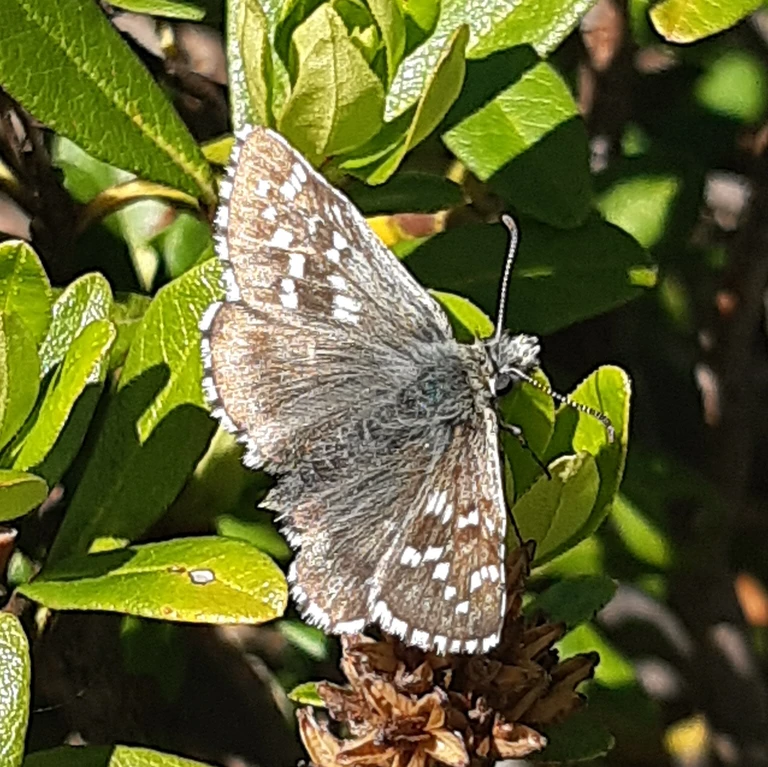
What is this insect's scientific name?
Pyrgus andromedae
